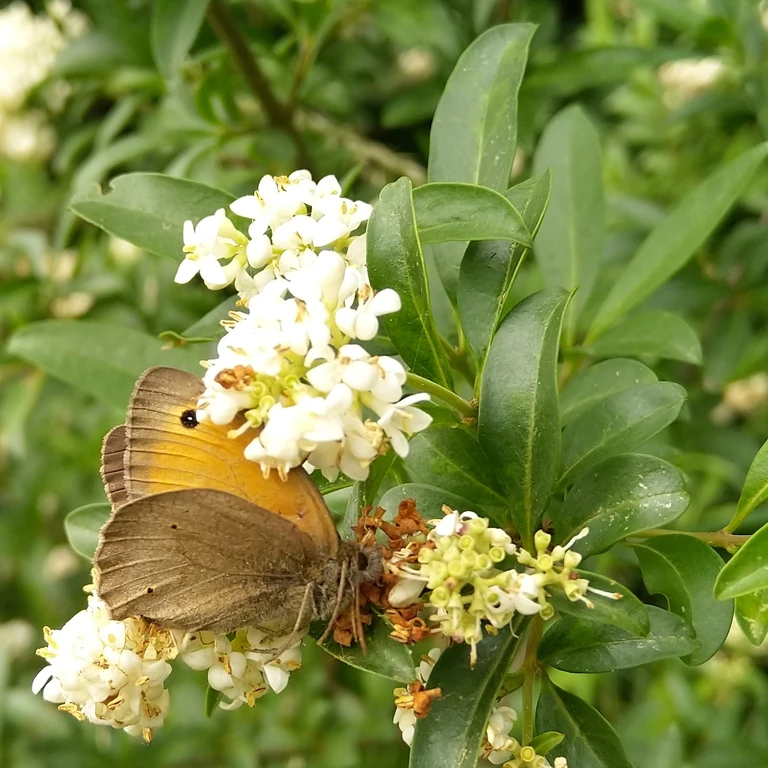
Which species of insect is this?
Coenonympha pamphilus
